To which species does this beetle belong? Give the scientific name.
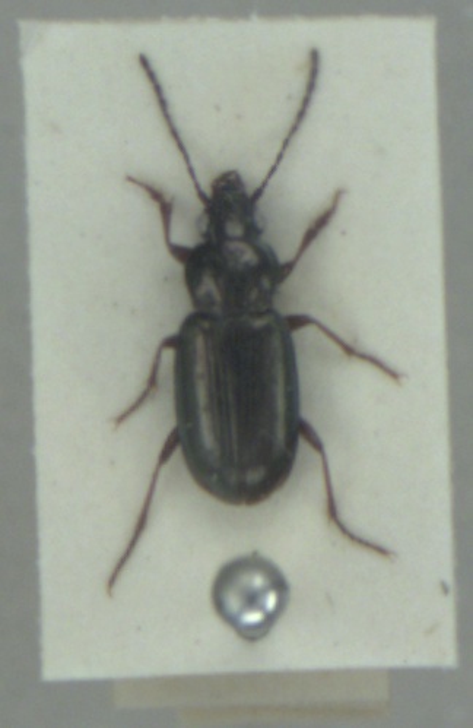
Pogonus chalceus
